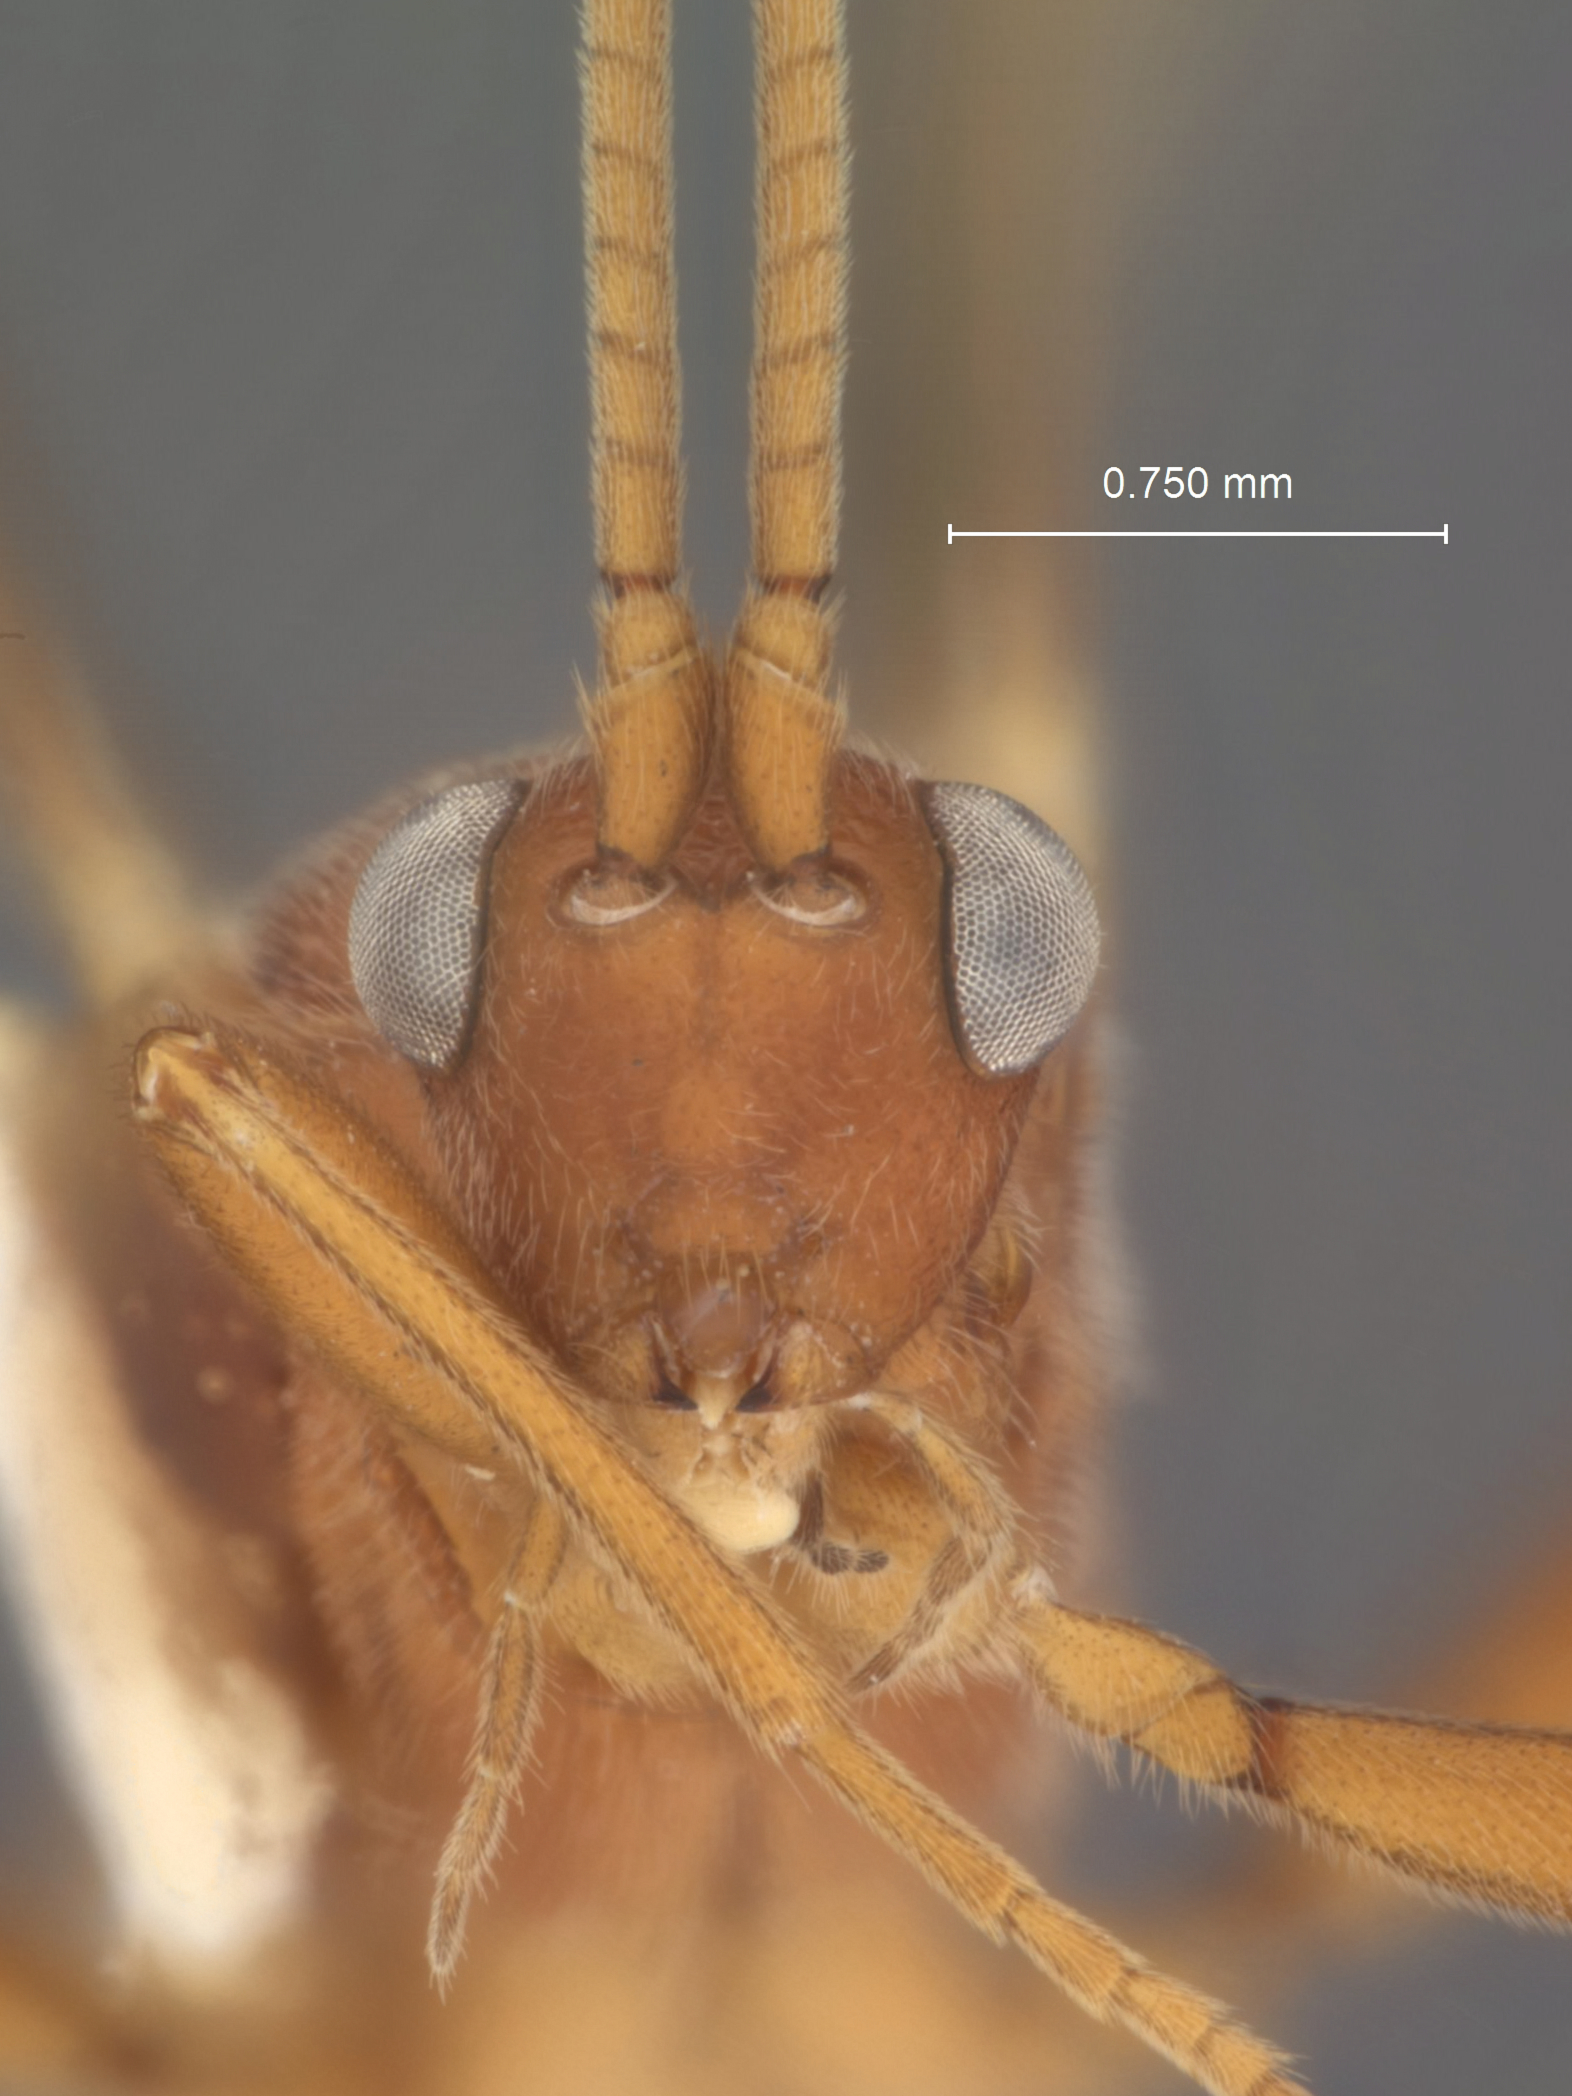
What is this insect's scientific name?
Aleiodes quadratus
